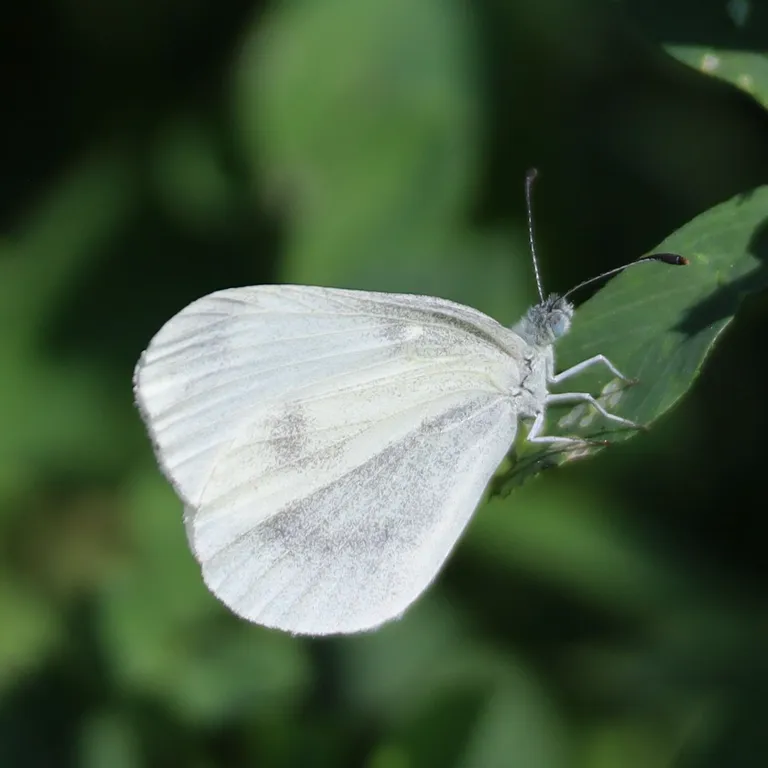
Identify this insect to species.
Leptidea sinapis/juvernica
